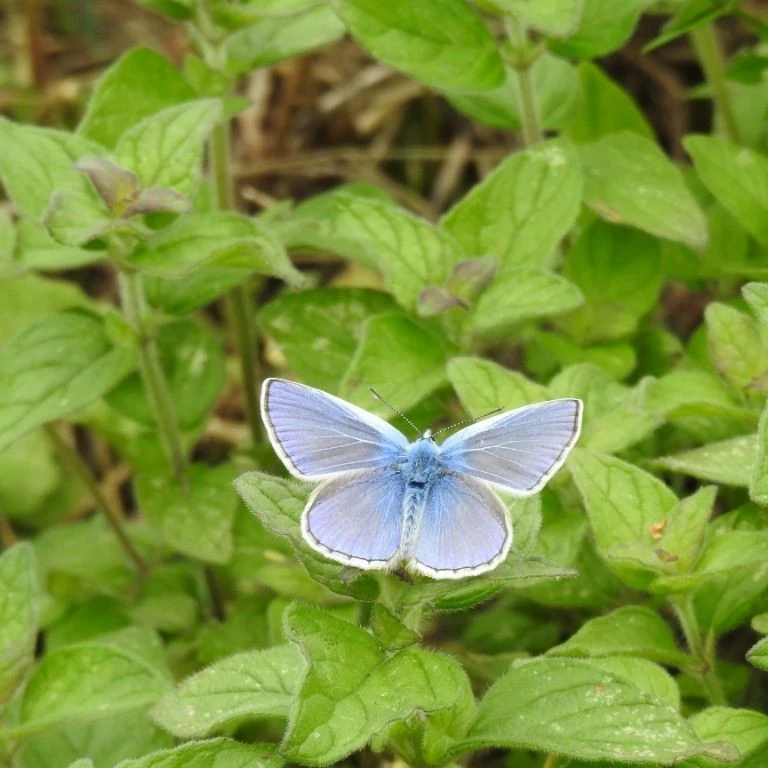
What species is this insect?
Polyommatus icarus
